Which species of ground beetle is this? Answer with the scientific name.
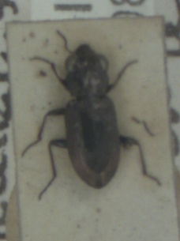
Notiophilus biguttatus
